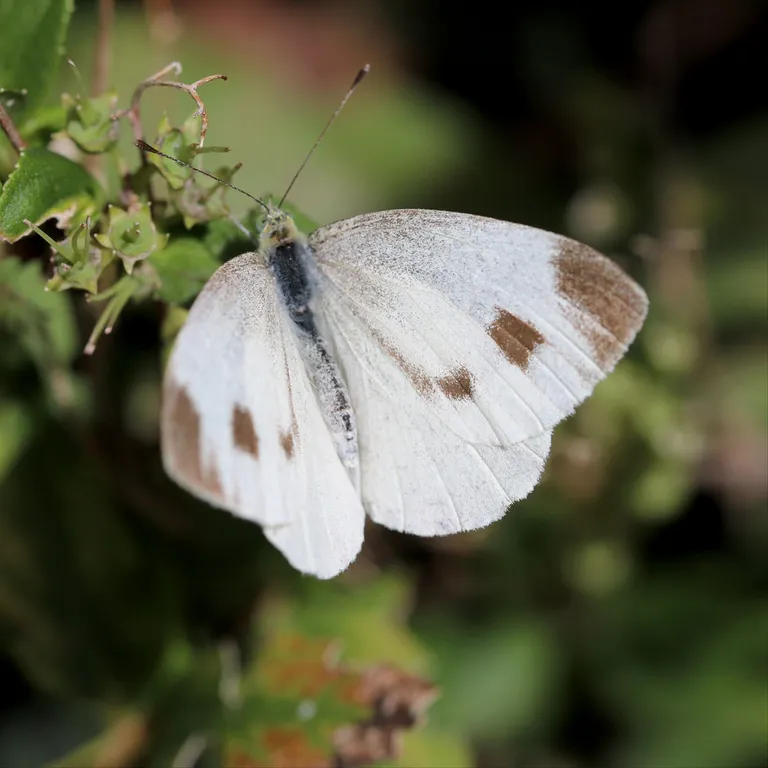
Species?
Pieris mannii
